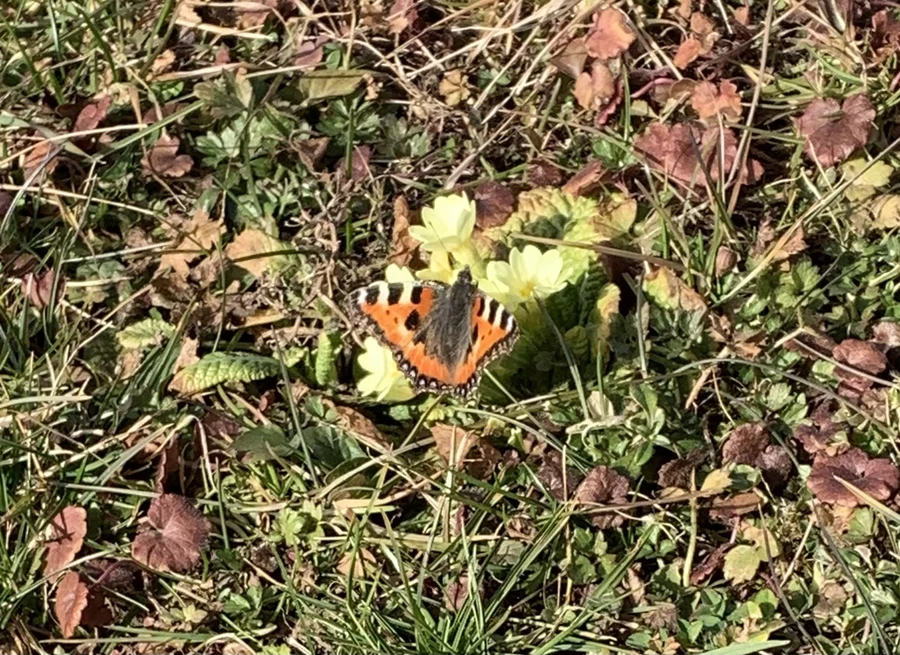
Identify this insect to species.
Aglais urticae
